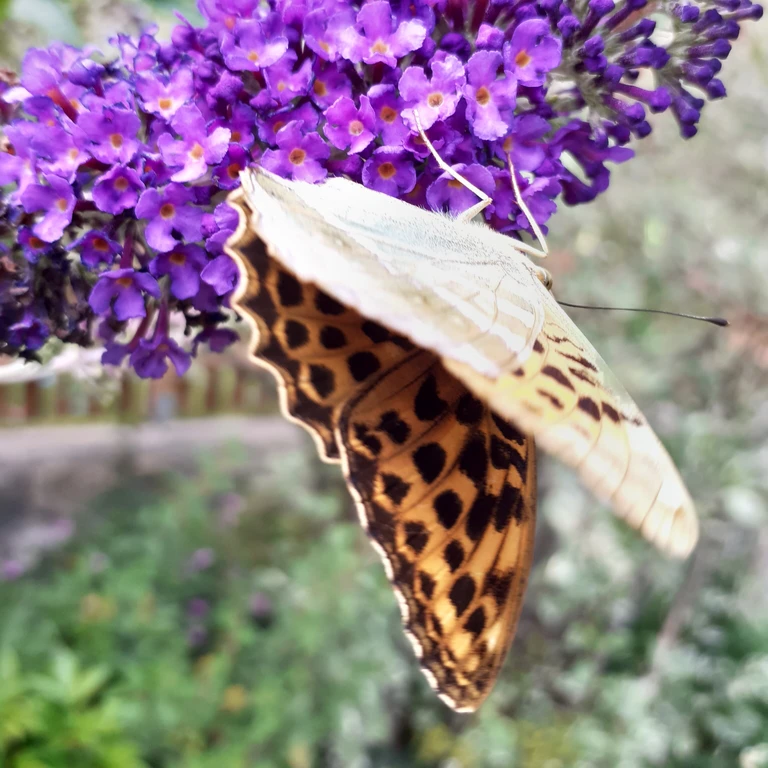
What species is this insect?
Argynnis paphia
